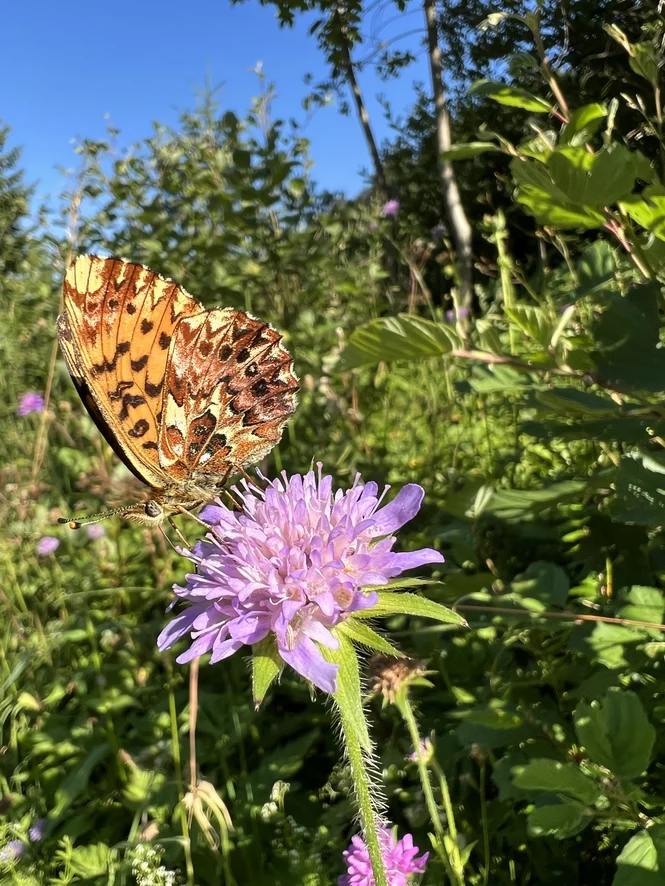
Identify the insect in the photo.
Boloria titania
